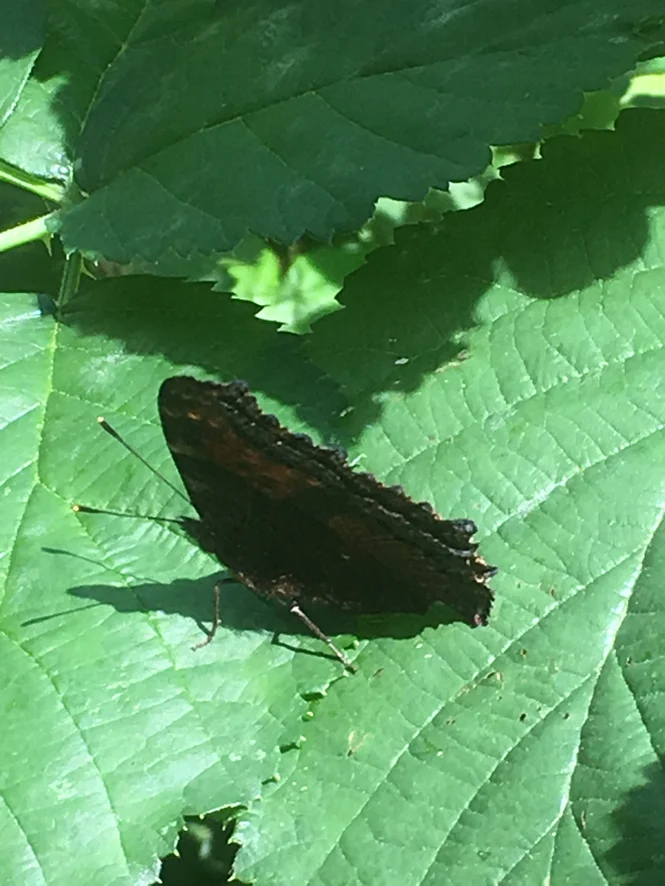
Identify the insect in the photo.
Aglais urticae
